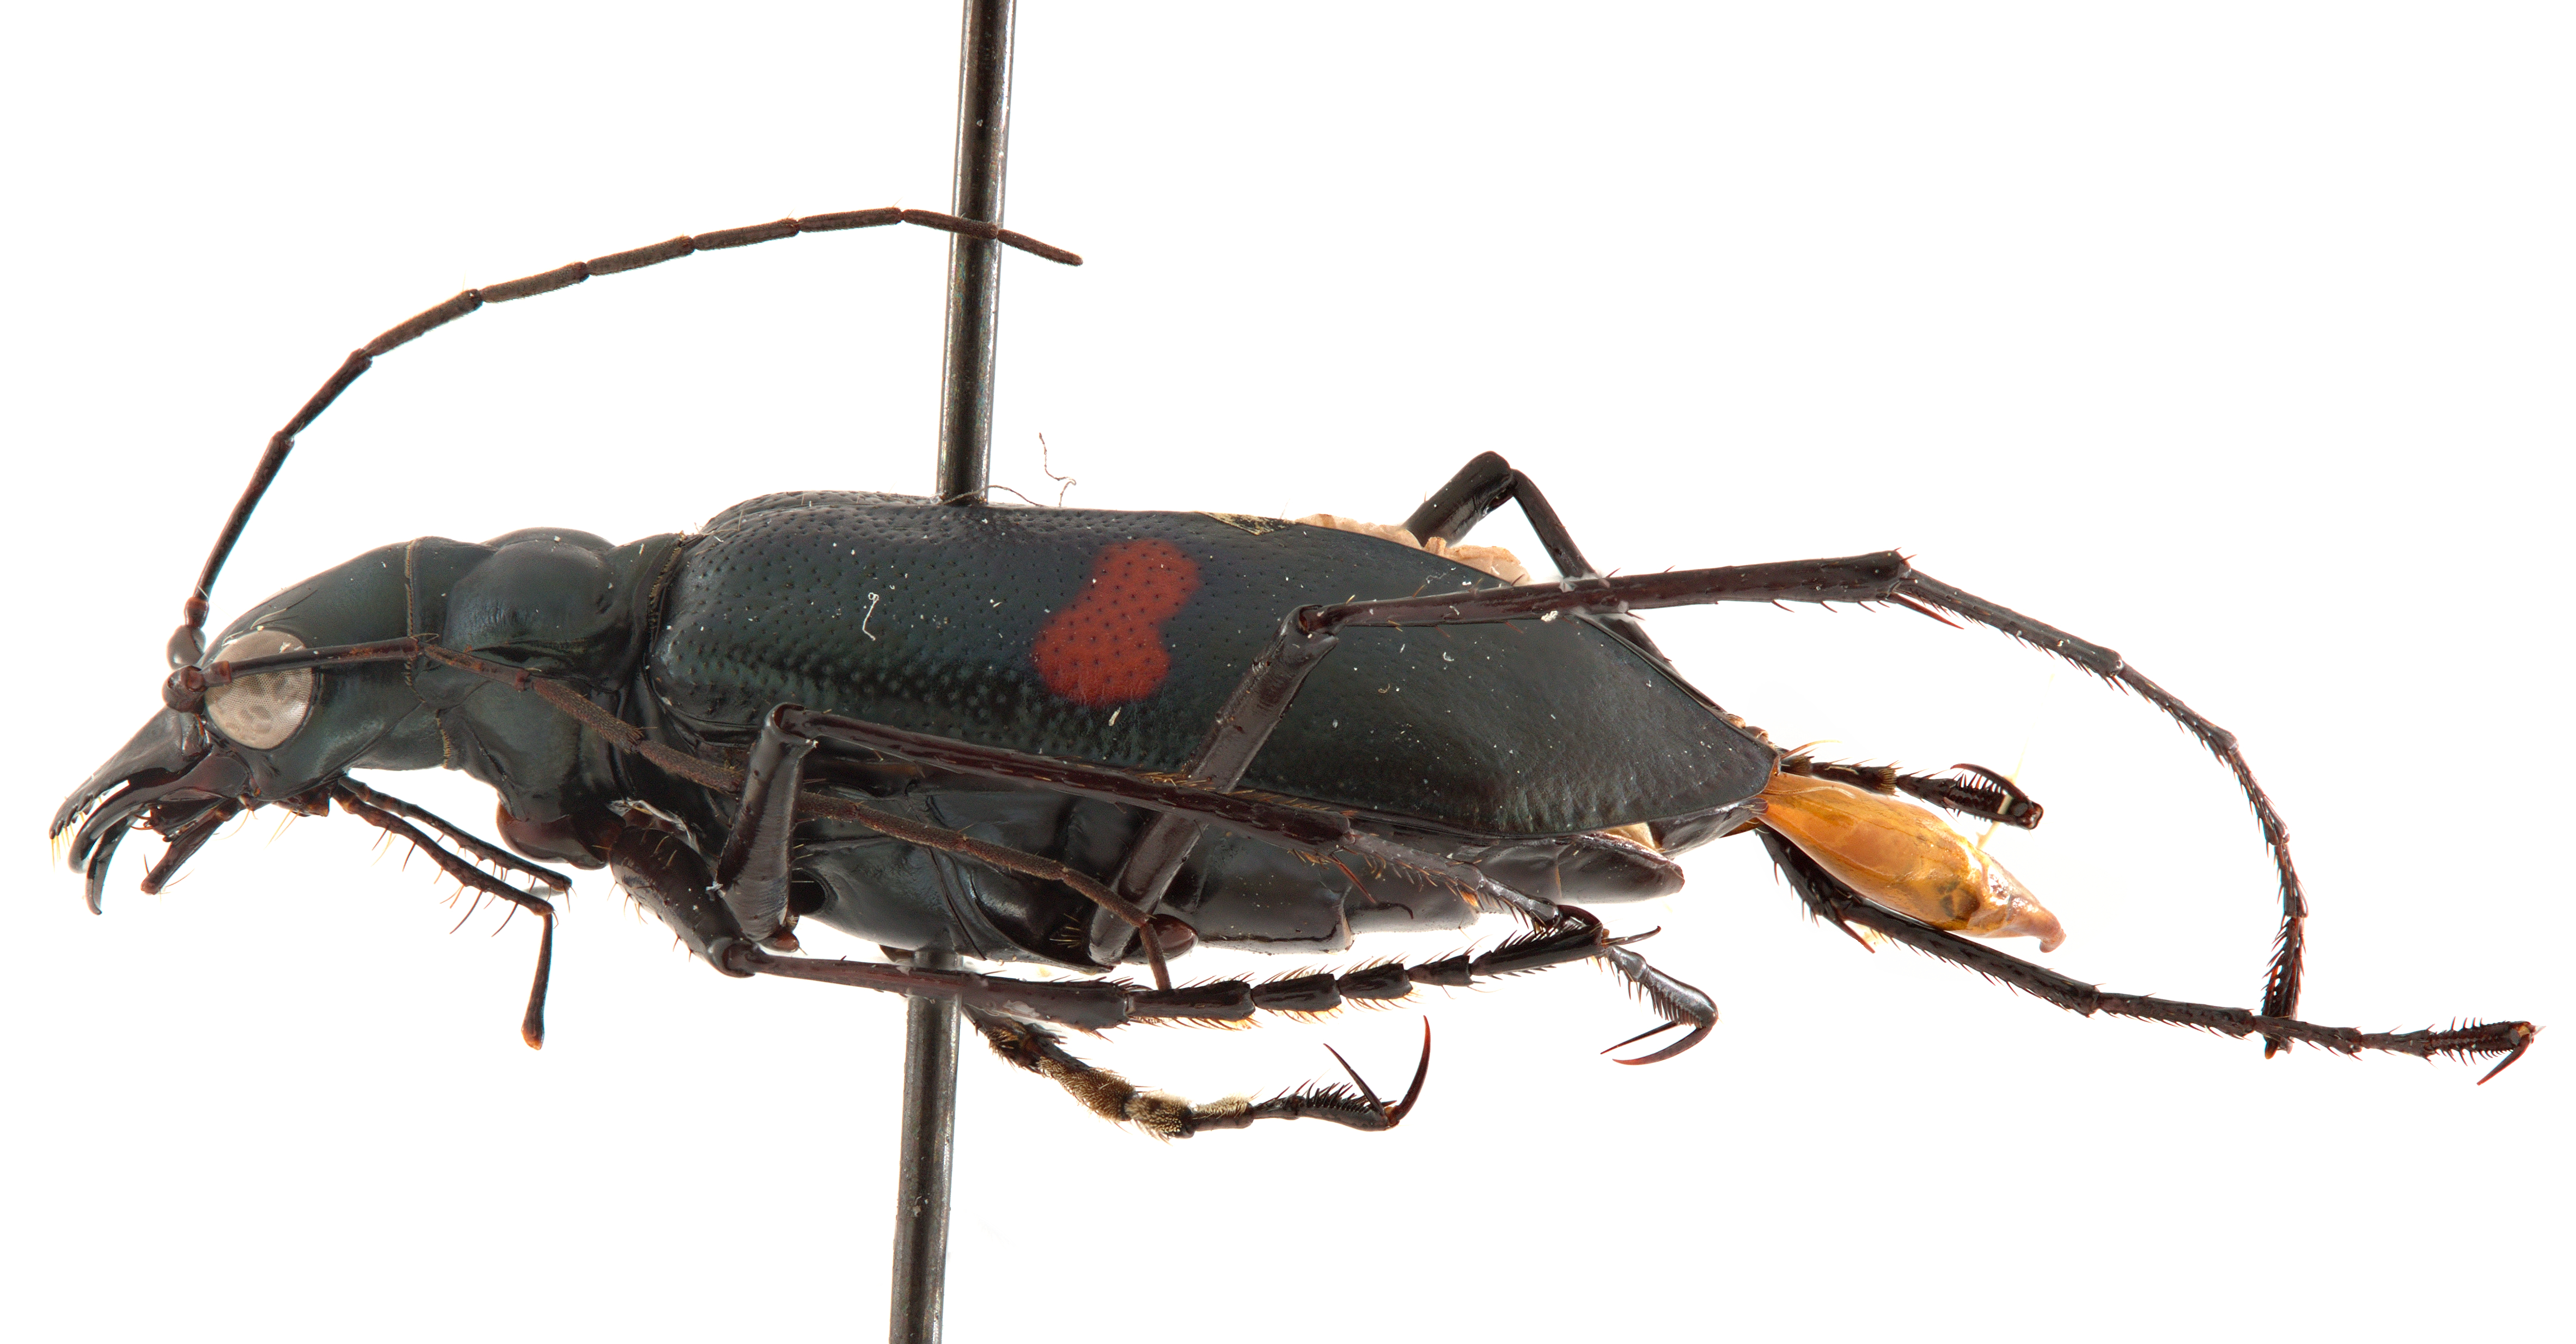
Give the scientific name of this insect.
Cheiloxya binotata
